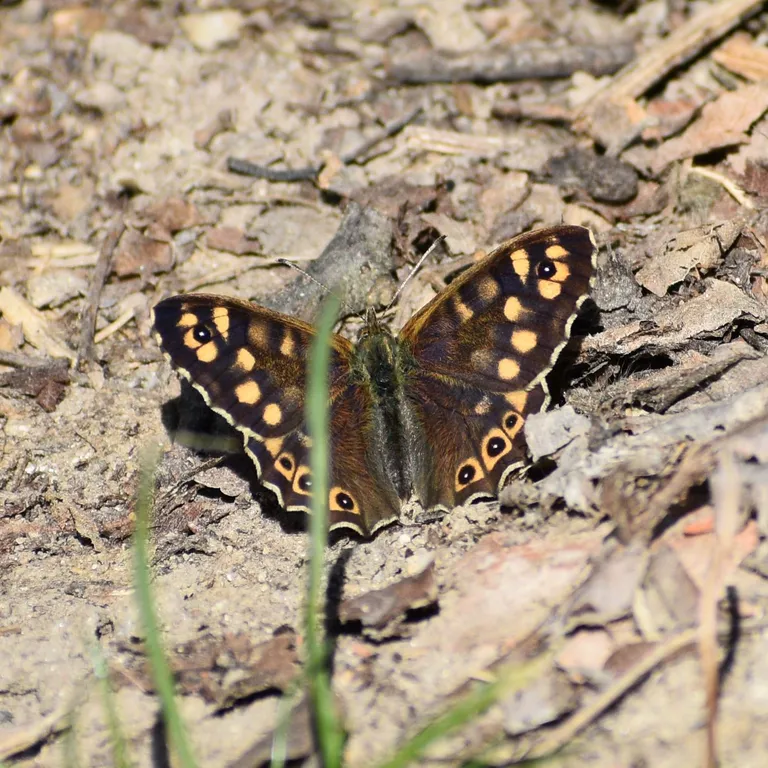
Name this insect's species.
Pararge aegeria
